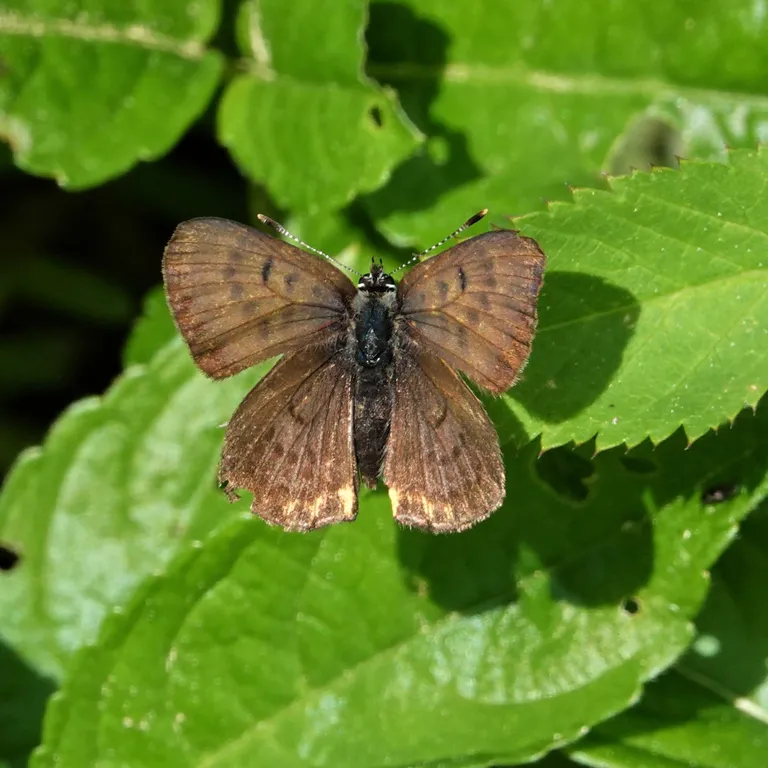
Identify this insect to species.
Lycaena helle (also Helleia helle)
